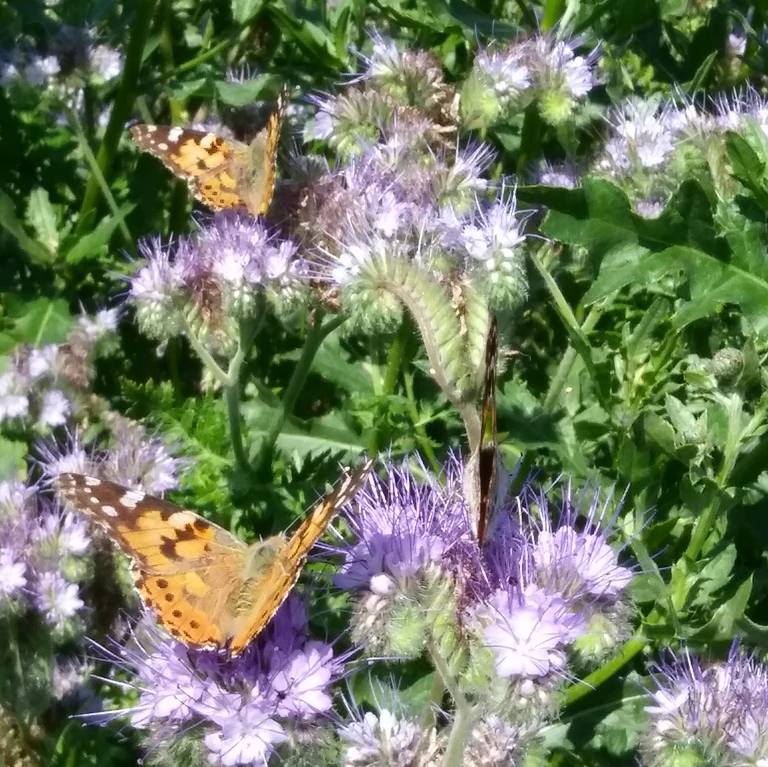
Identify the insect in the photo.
Vanessa cardui
